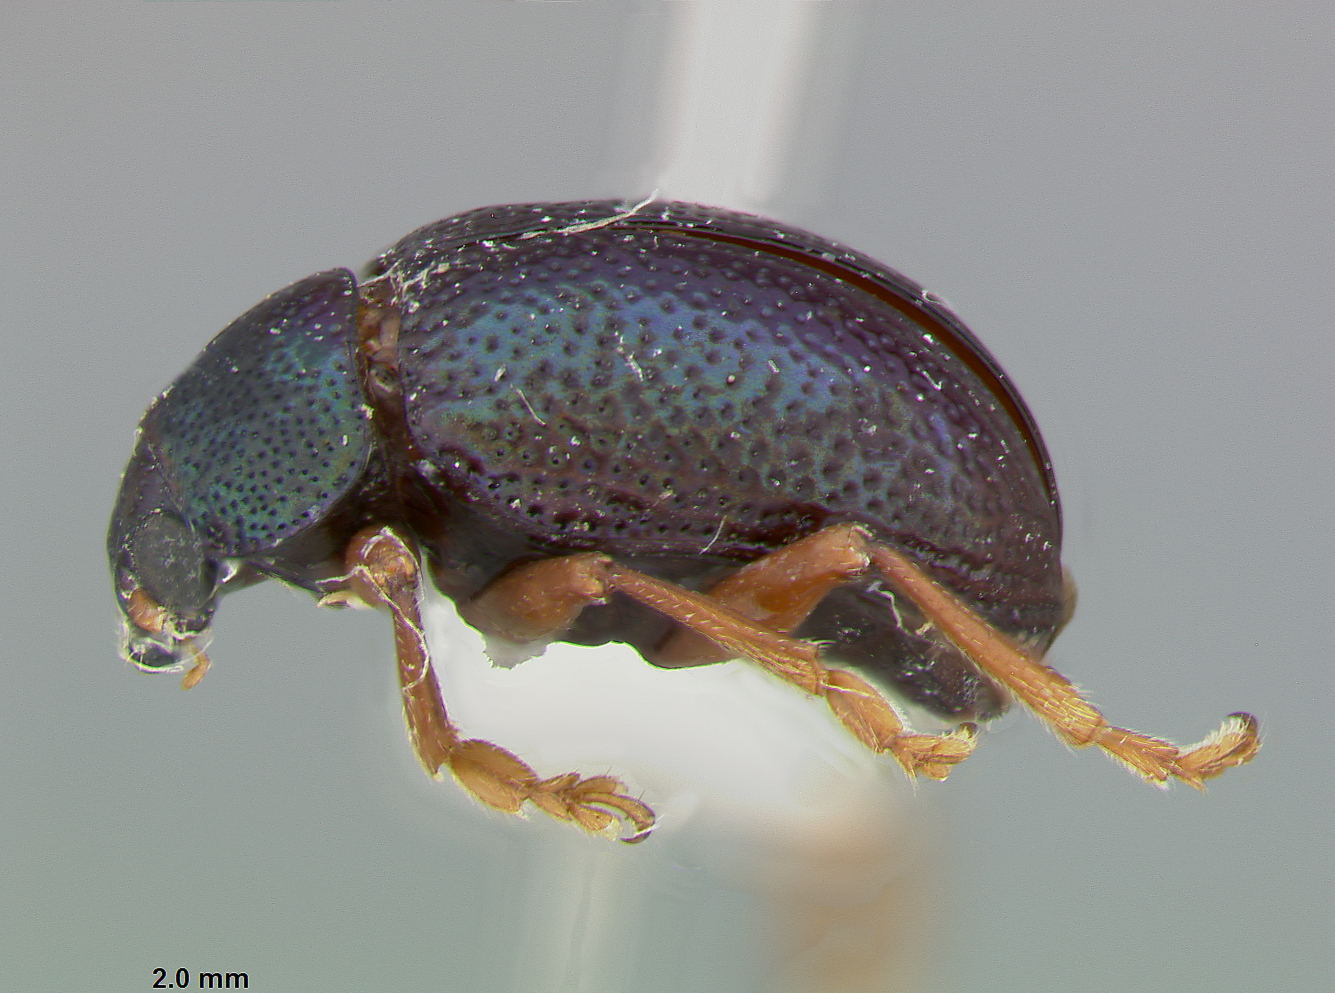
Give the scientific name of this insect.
Colaspis purpurea
